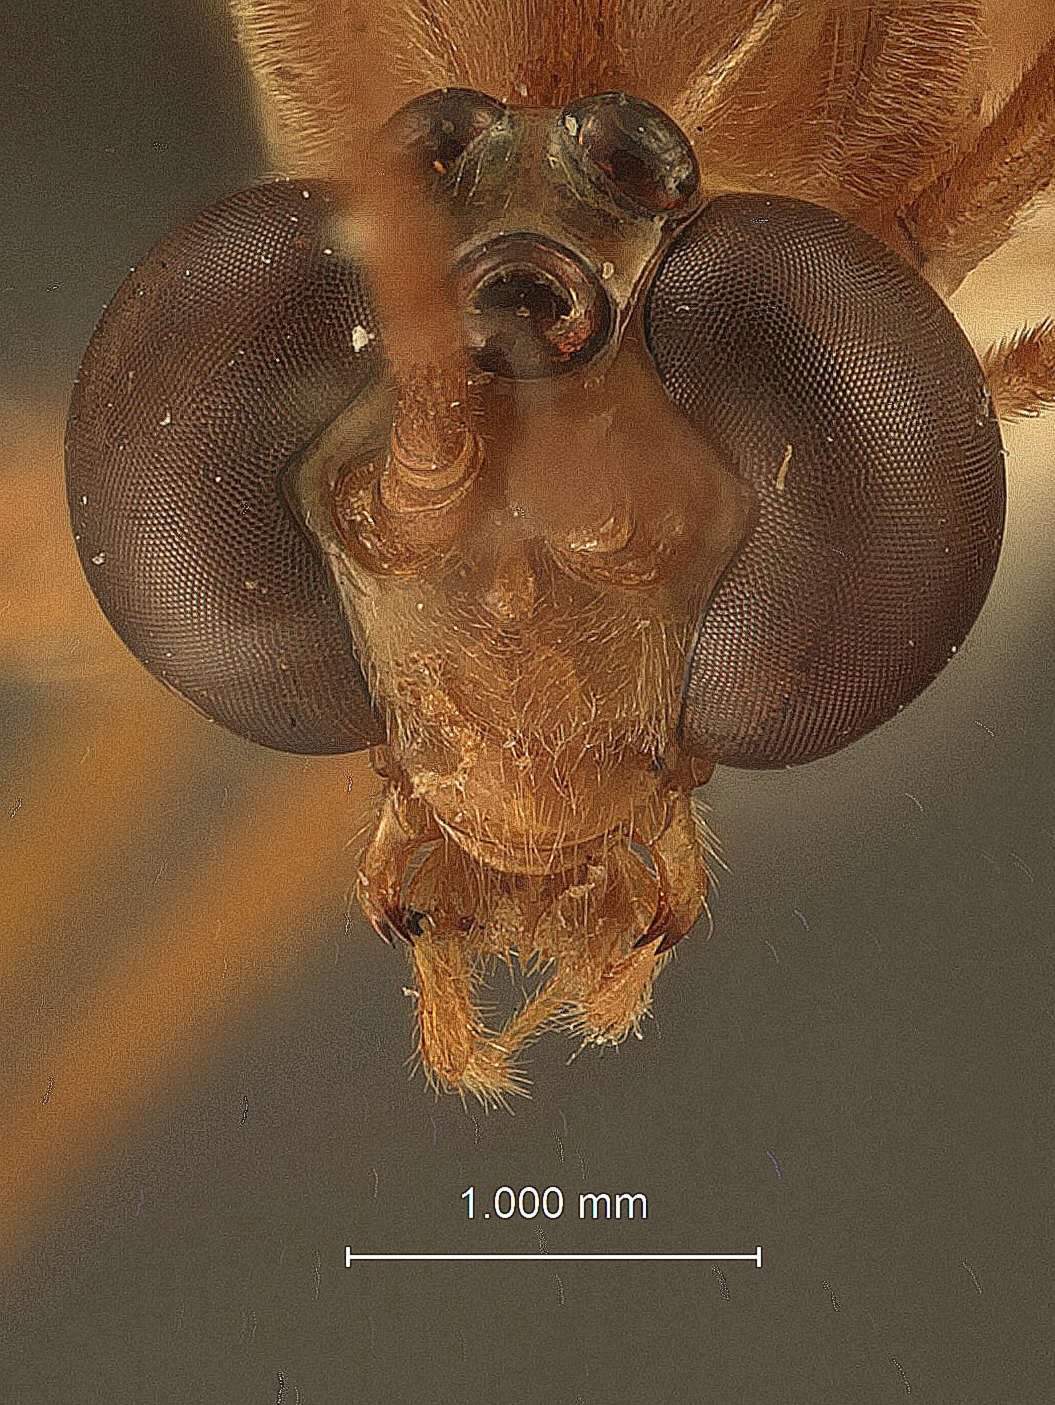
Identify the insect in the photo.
Enicospilus nitetus
